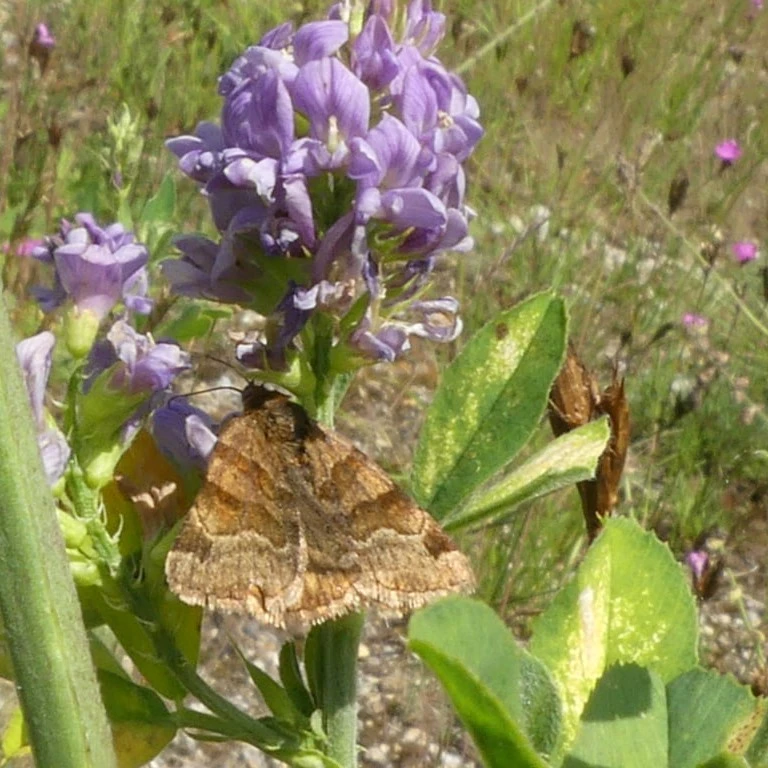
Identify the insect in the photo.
Euclidia glyphica
